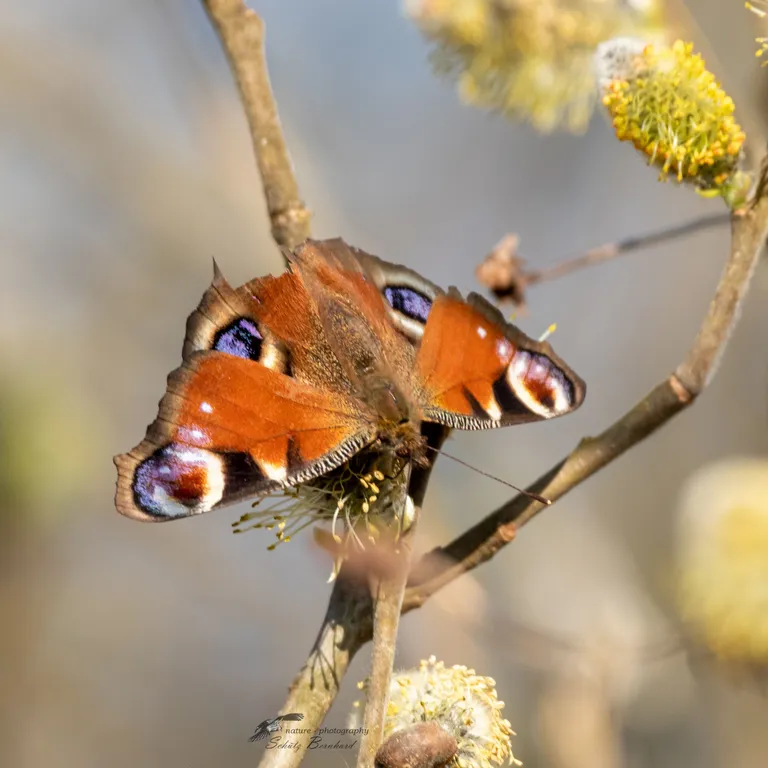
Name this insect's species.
Aglais io
